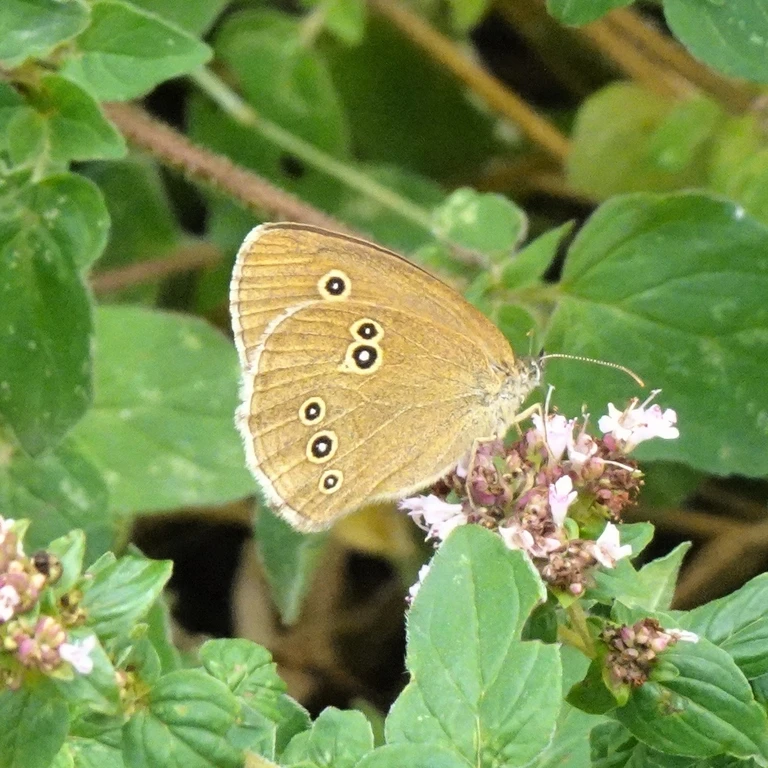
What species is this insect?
Aphantopus hyperantus
